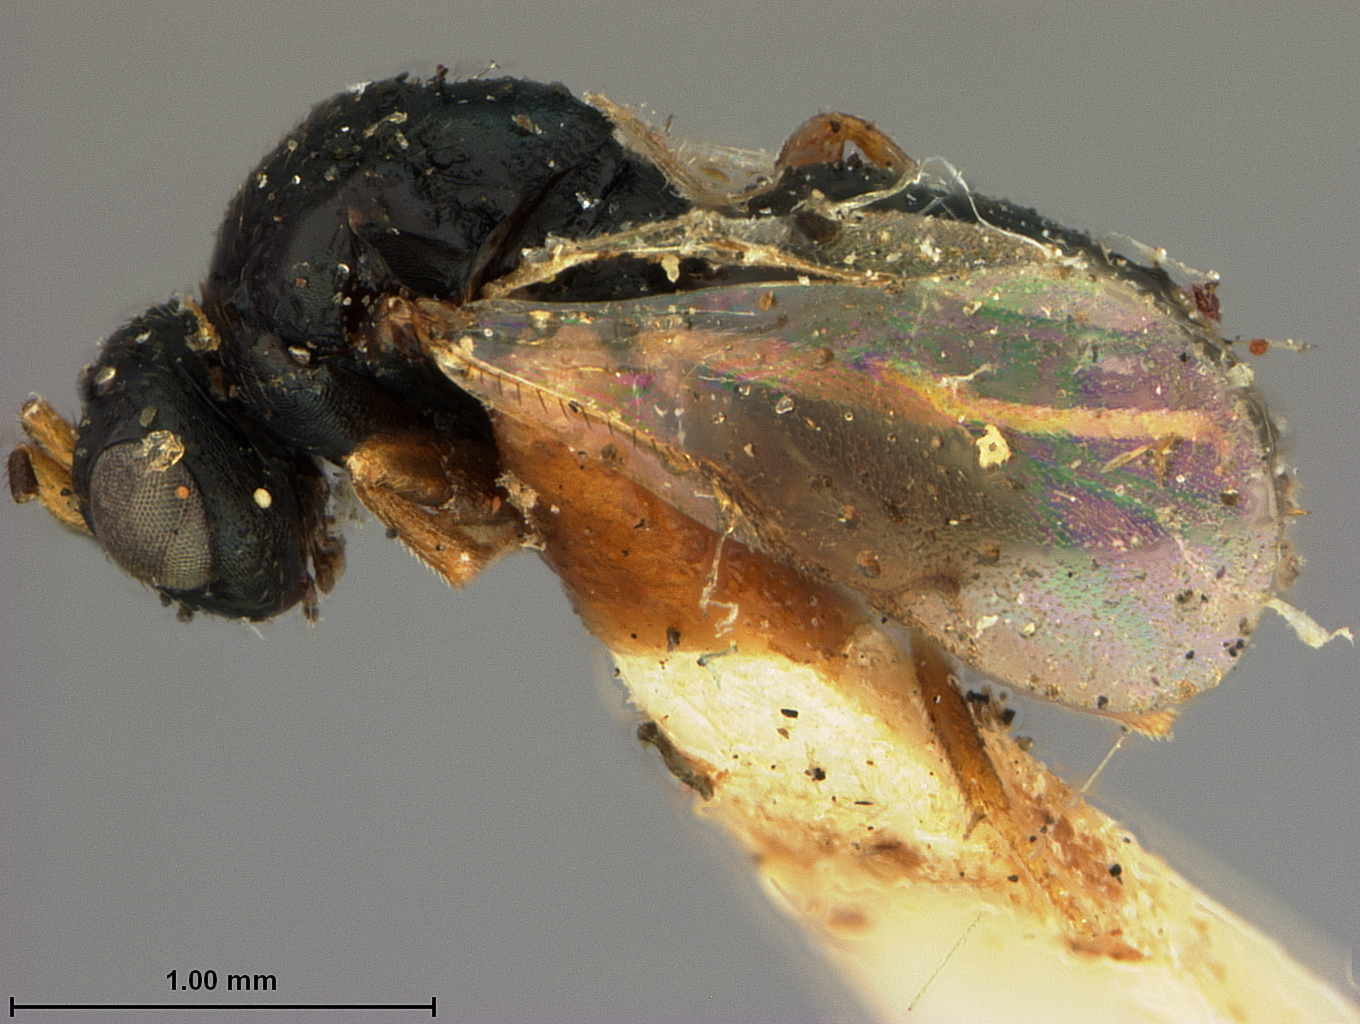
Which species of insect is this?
Megorismus nubilipennis
